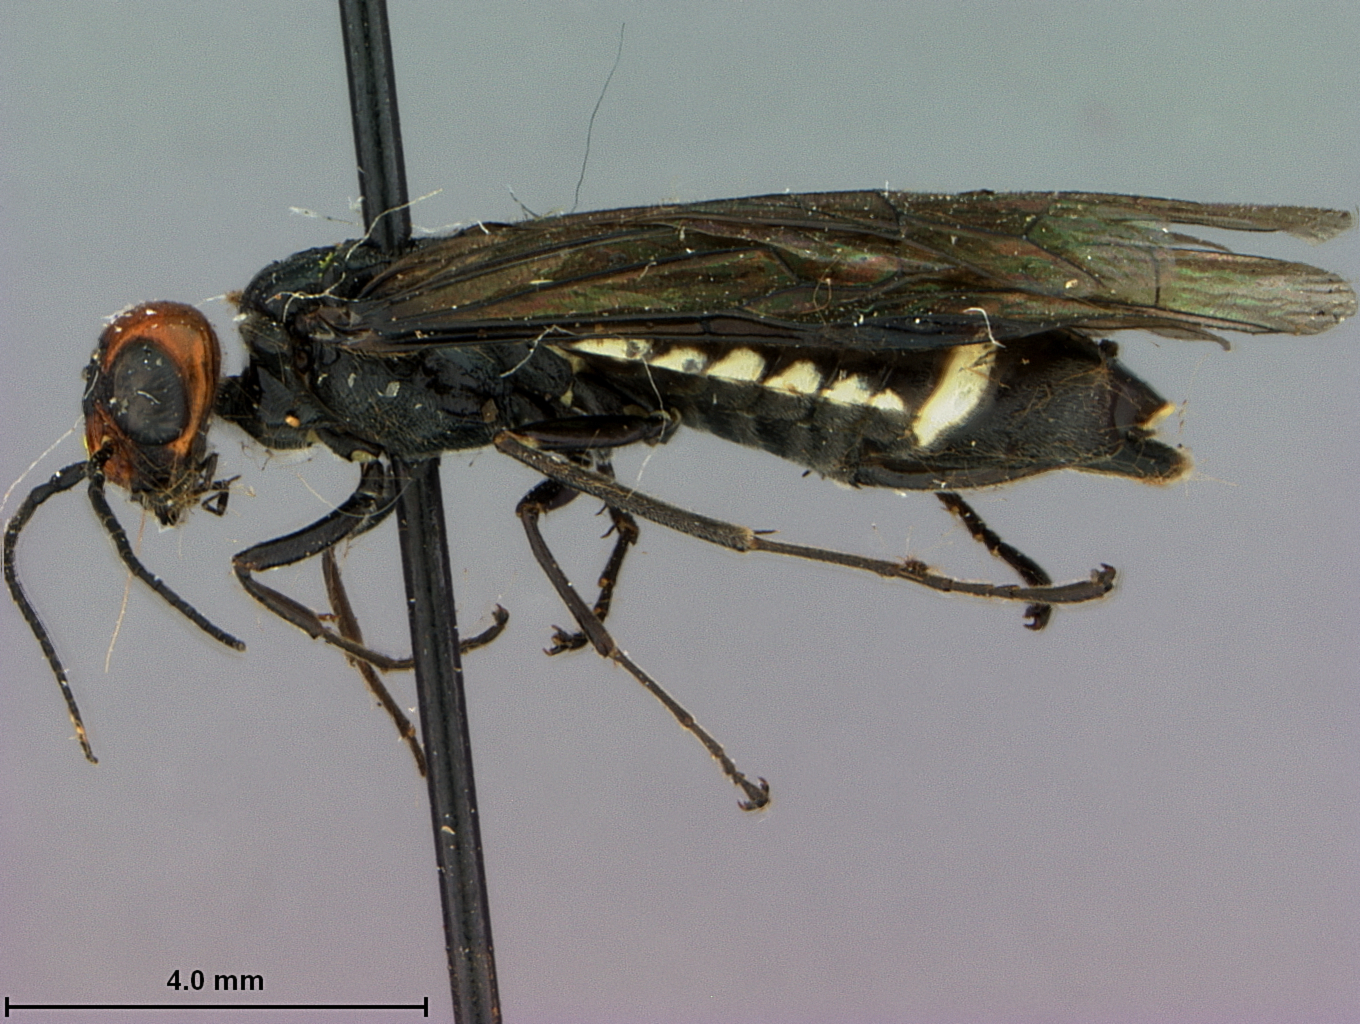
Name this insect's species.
Steirocephala lateralba
